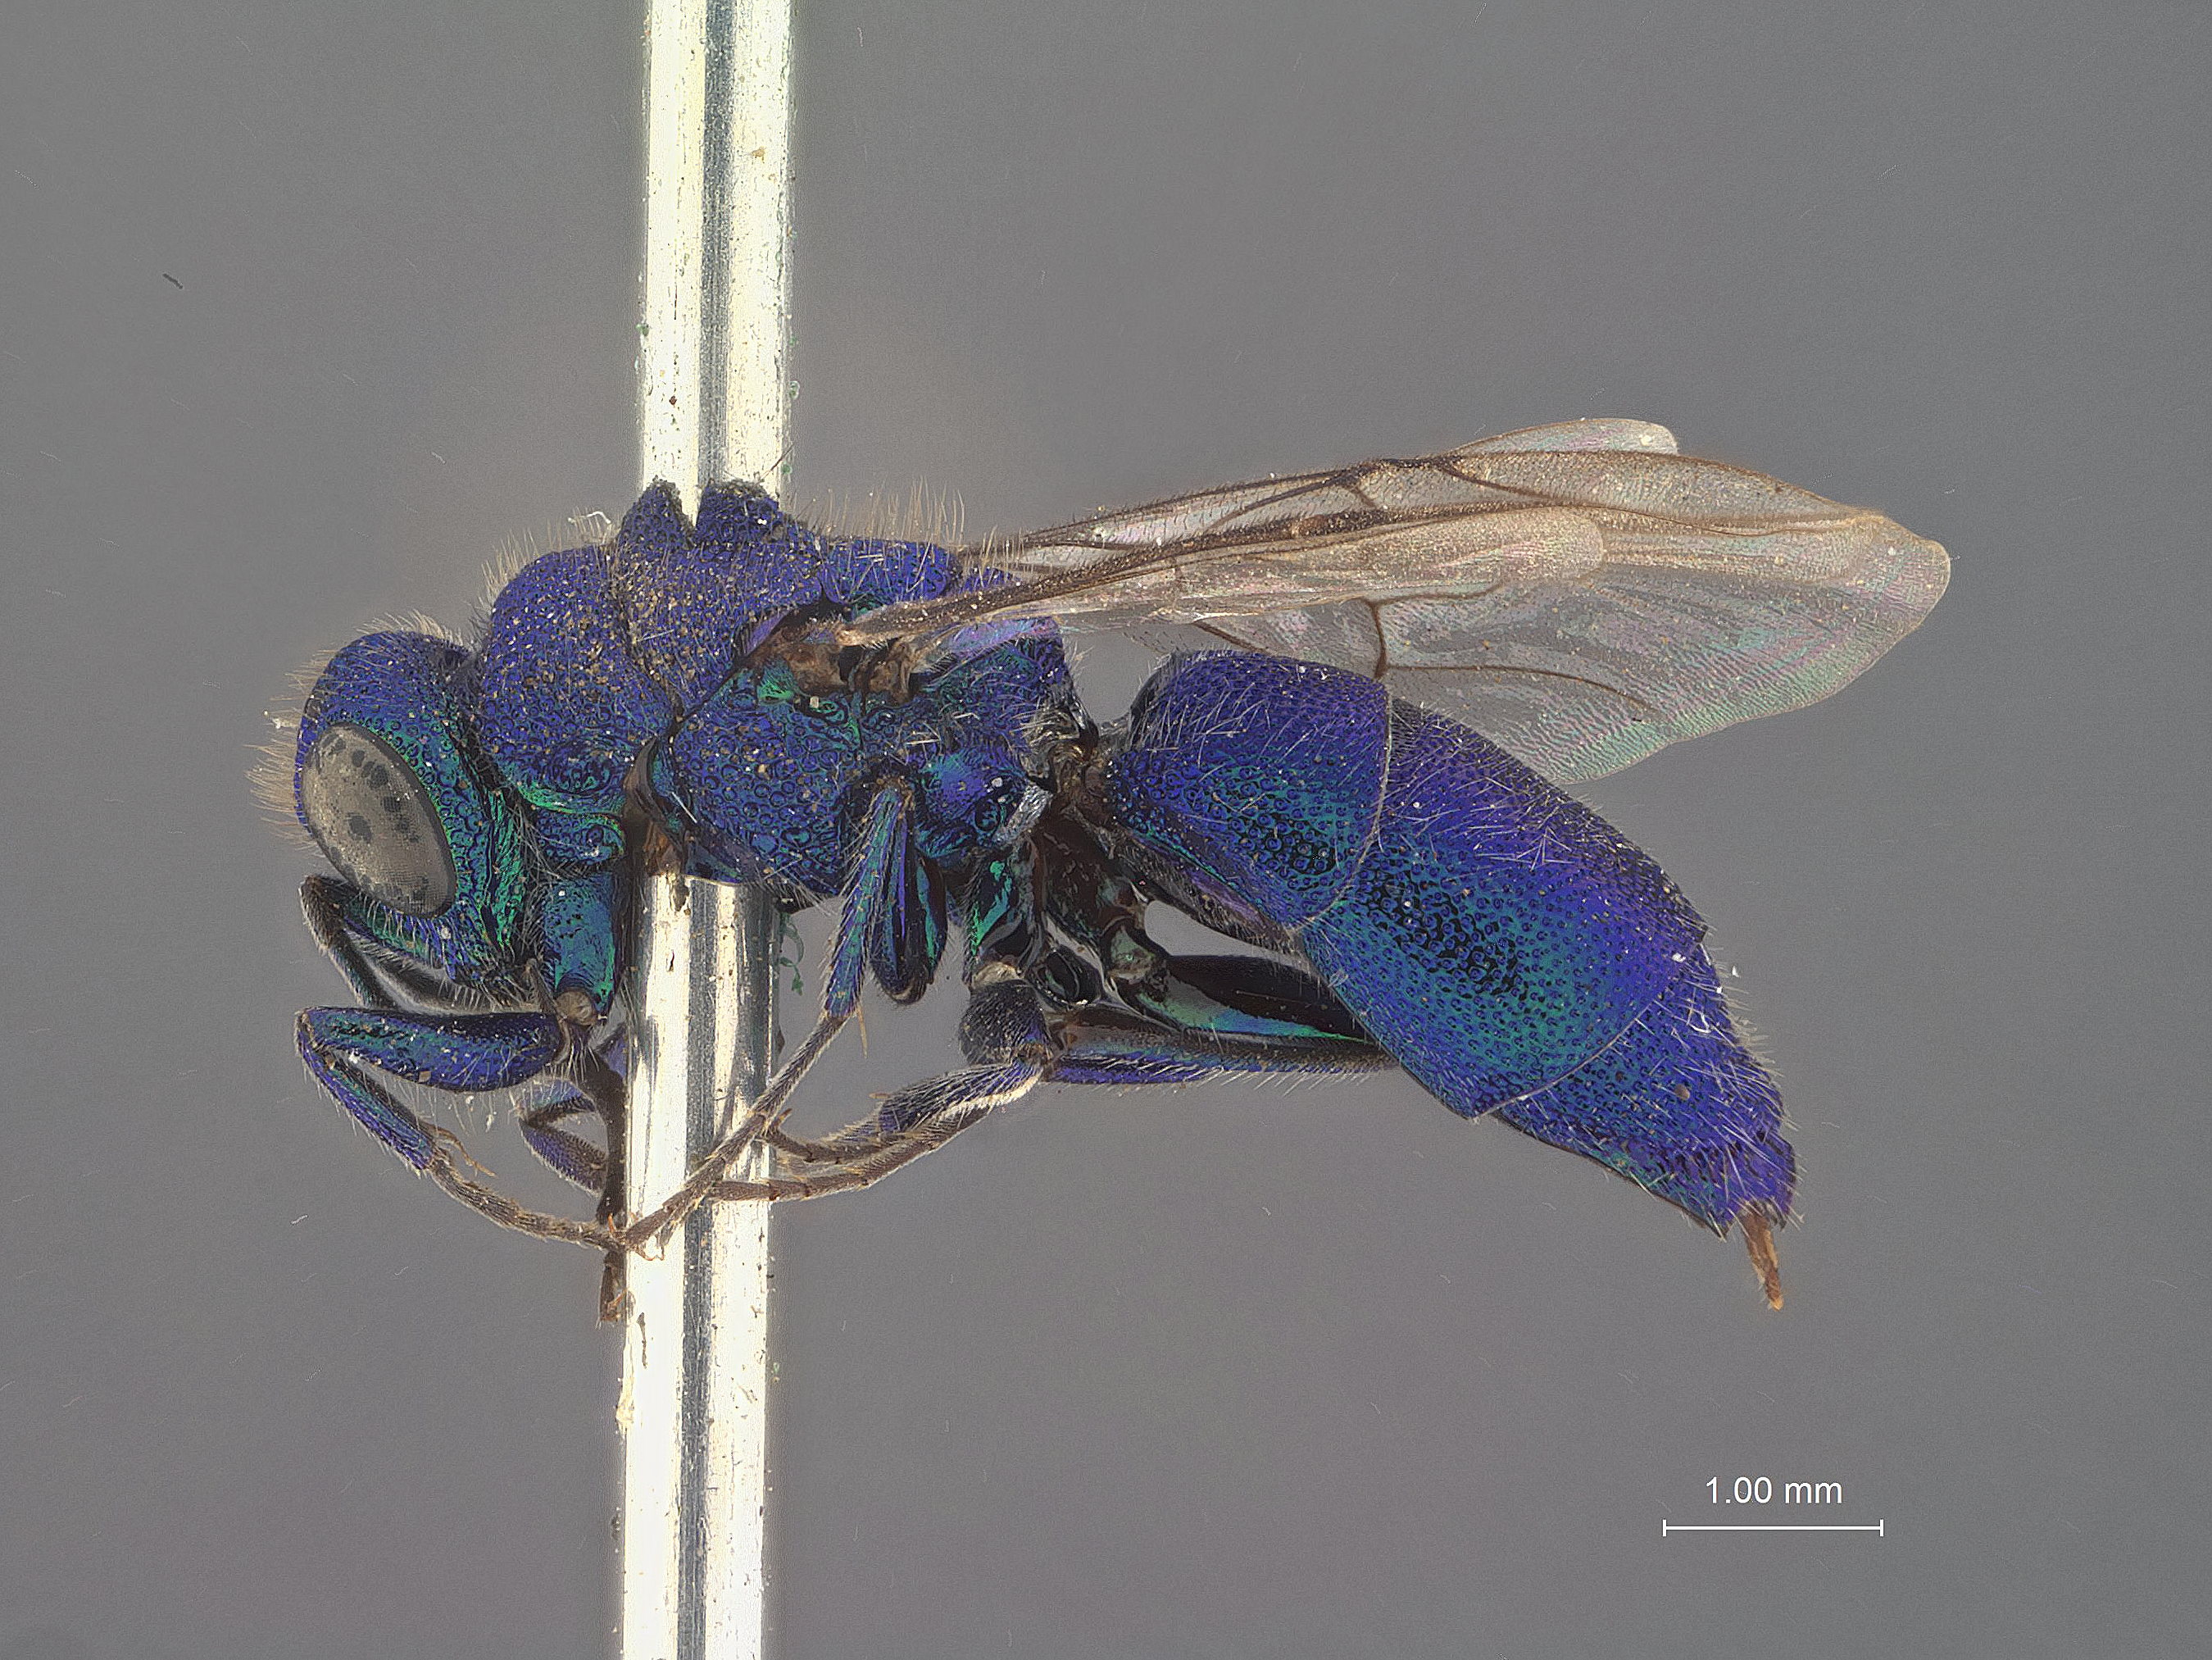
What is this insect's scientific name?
Chrysis decepta
